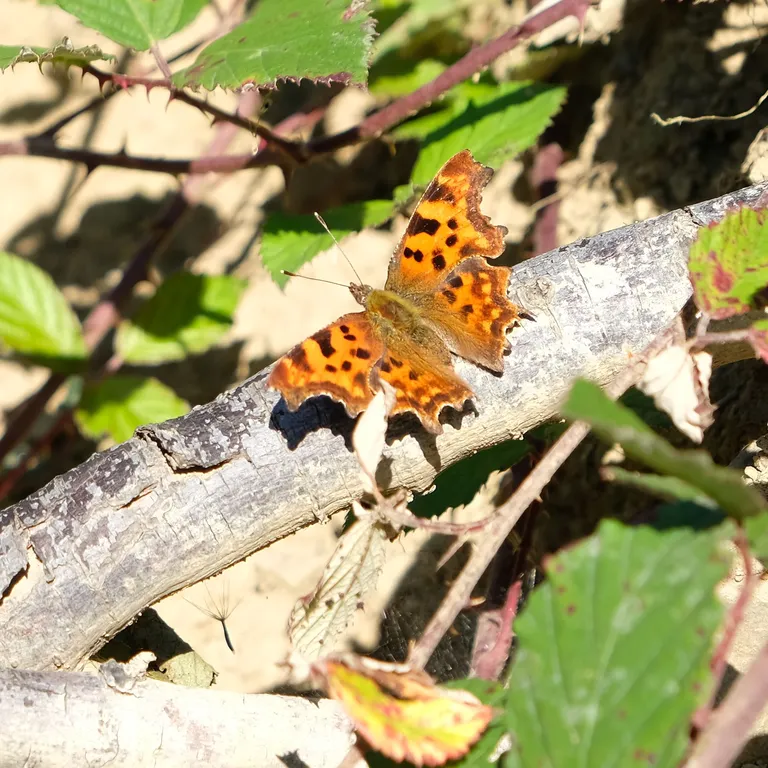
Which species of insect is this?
Polygonia c-album
